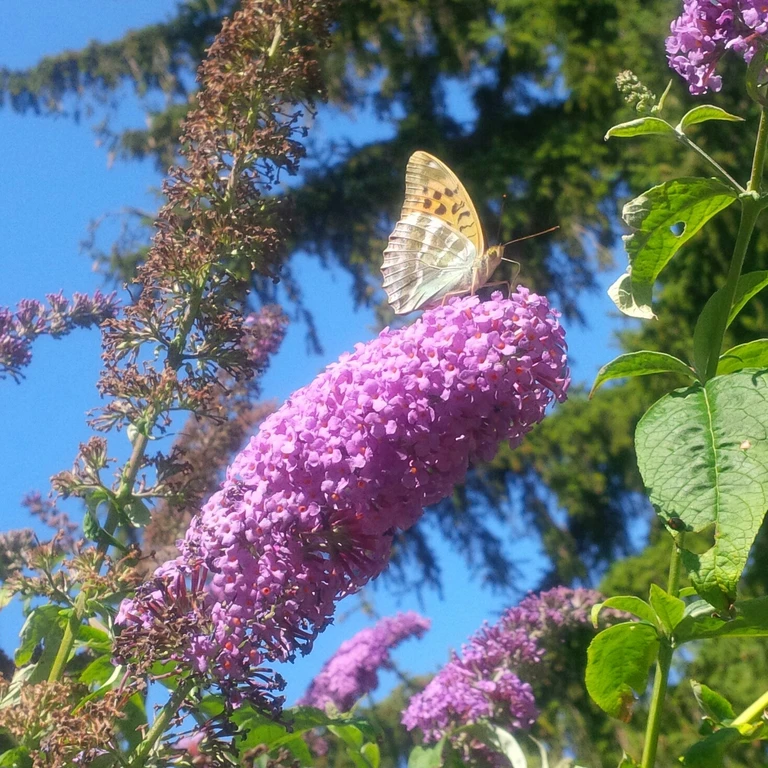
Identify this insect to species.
Argynnis paphia
